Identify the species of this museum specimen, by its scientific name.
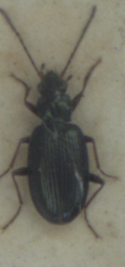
Bembidion tibiale
